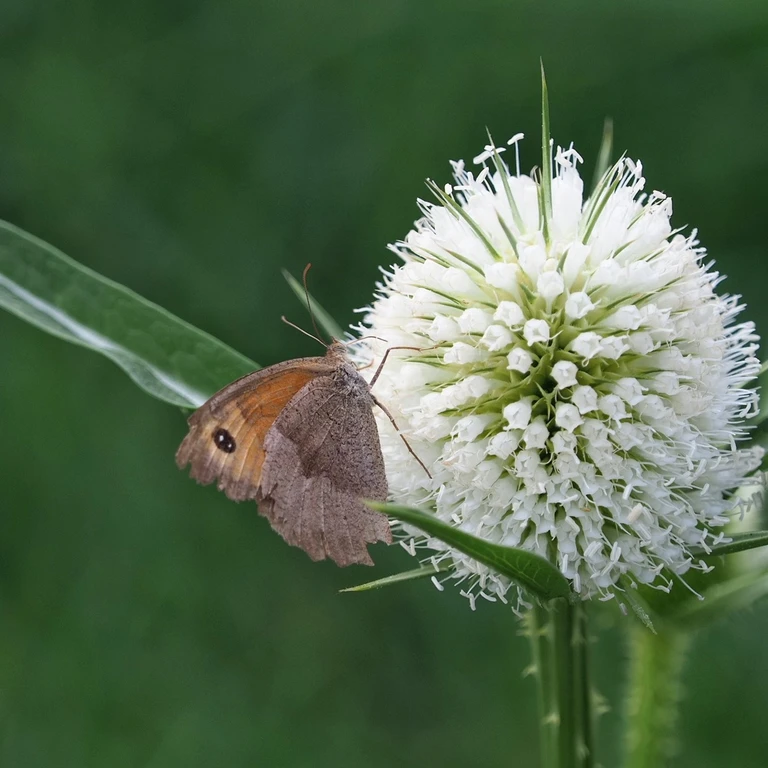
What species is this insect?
Maniola jurtina
